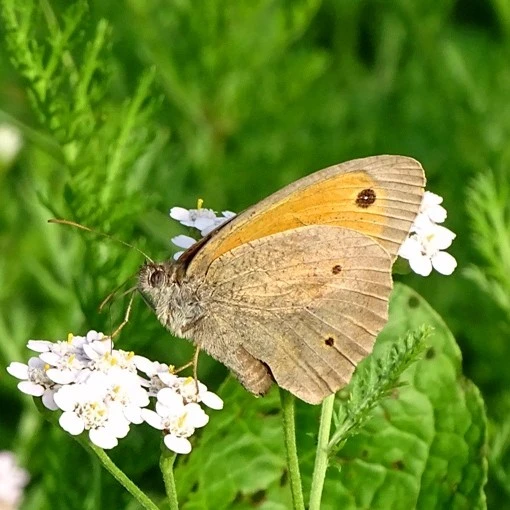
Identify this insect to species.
Maniola jurtina
